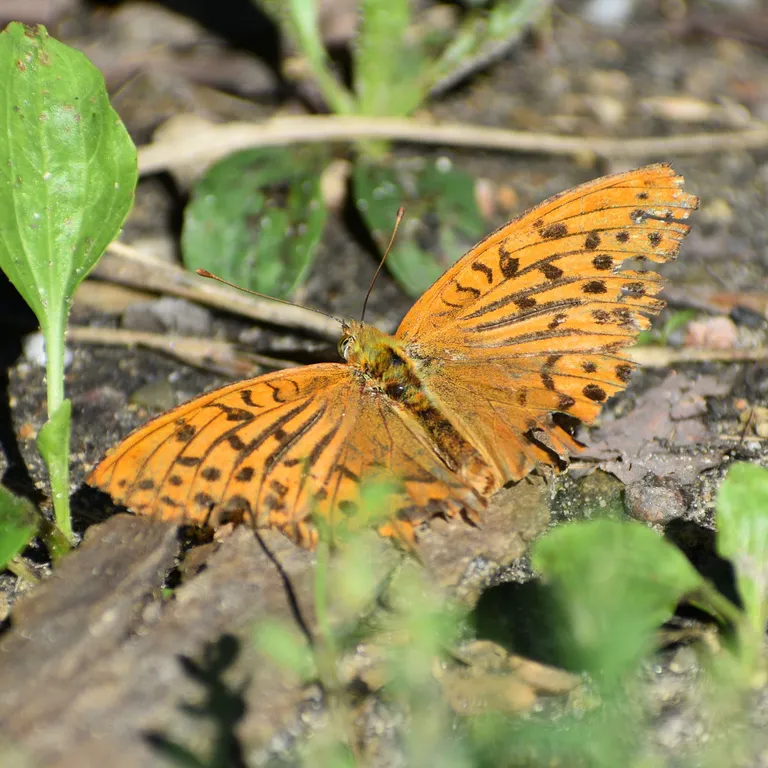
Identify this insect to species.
Argynnis paphia
